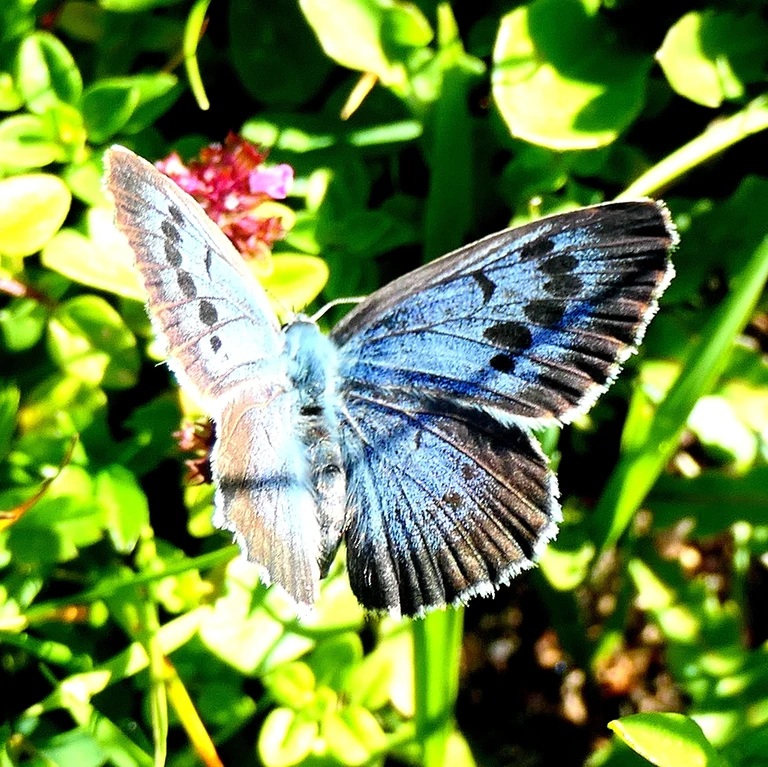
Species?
Phengaris arion (also Maculinea arion)
